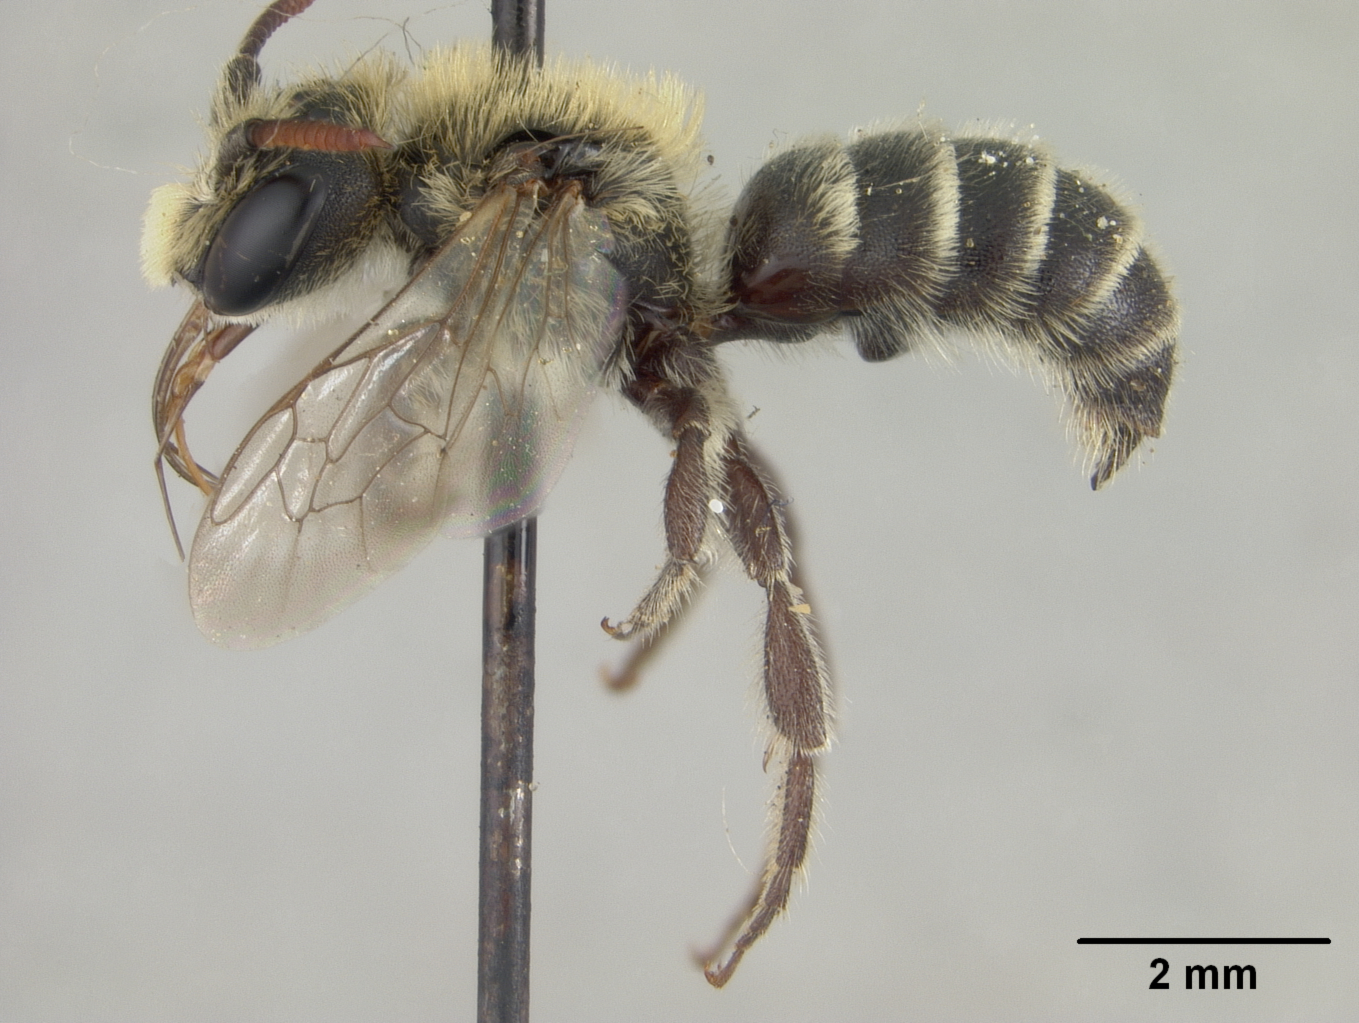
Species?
Alcidamea mucronata
